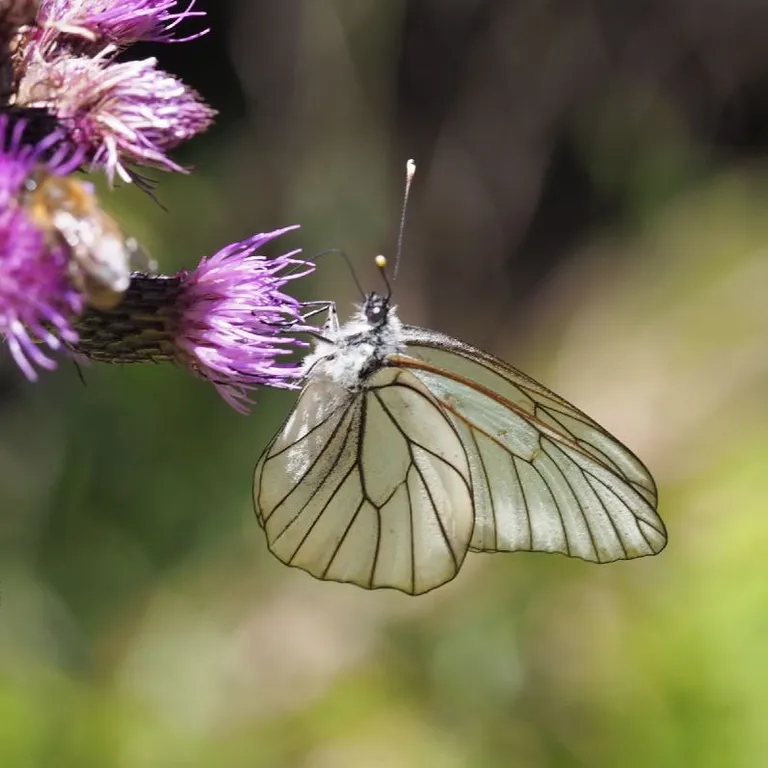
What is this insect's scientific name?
Aporia crataegi
